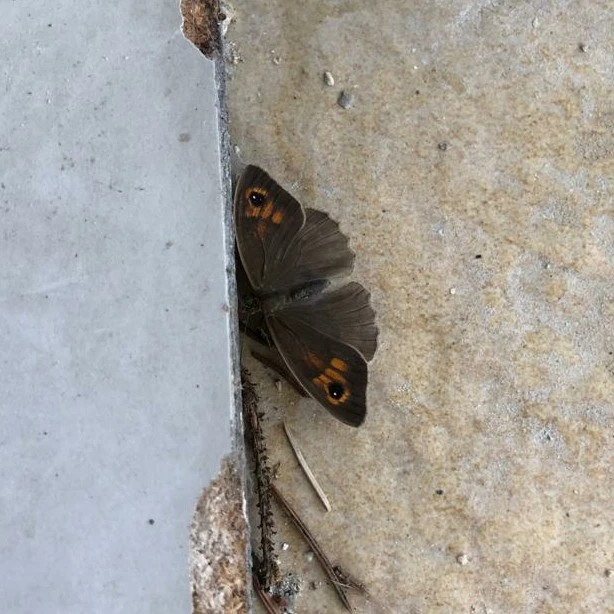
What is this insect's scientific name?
Maniola jurtina
